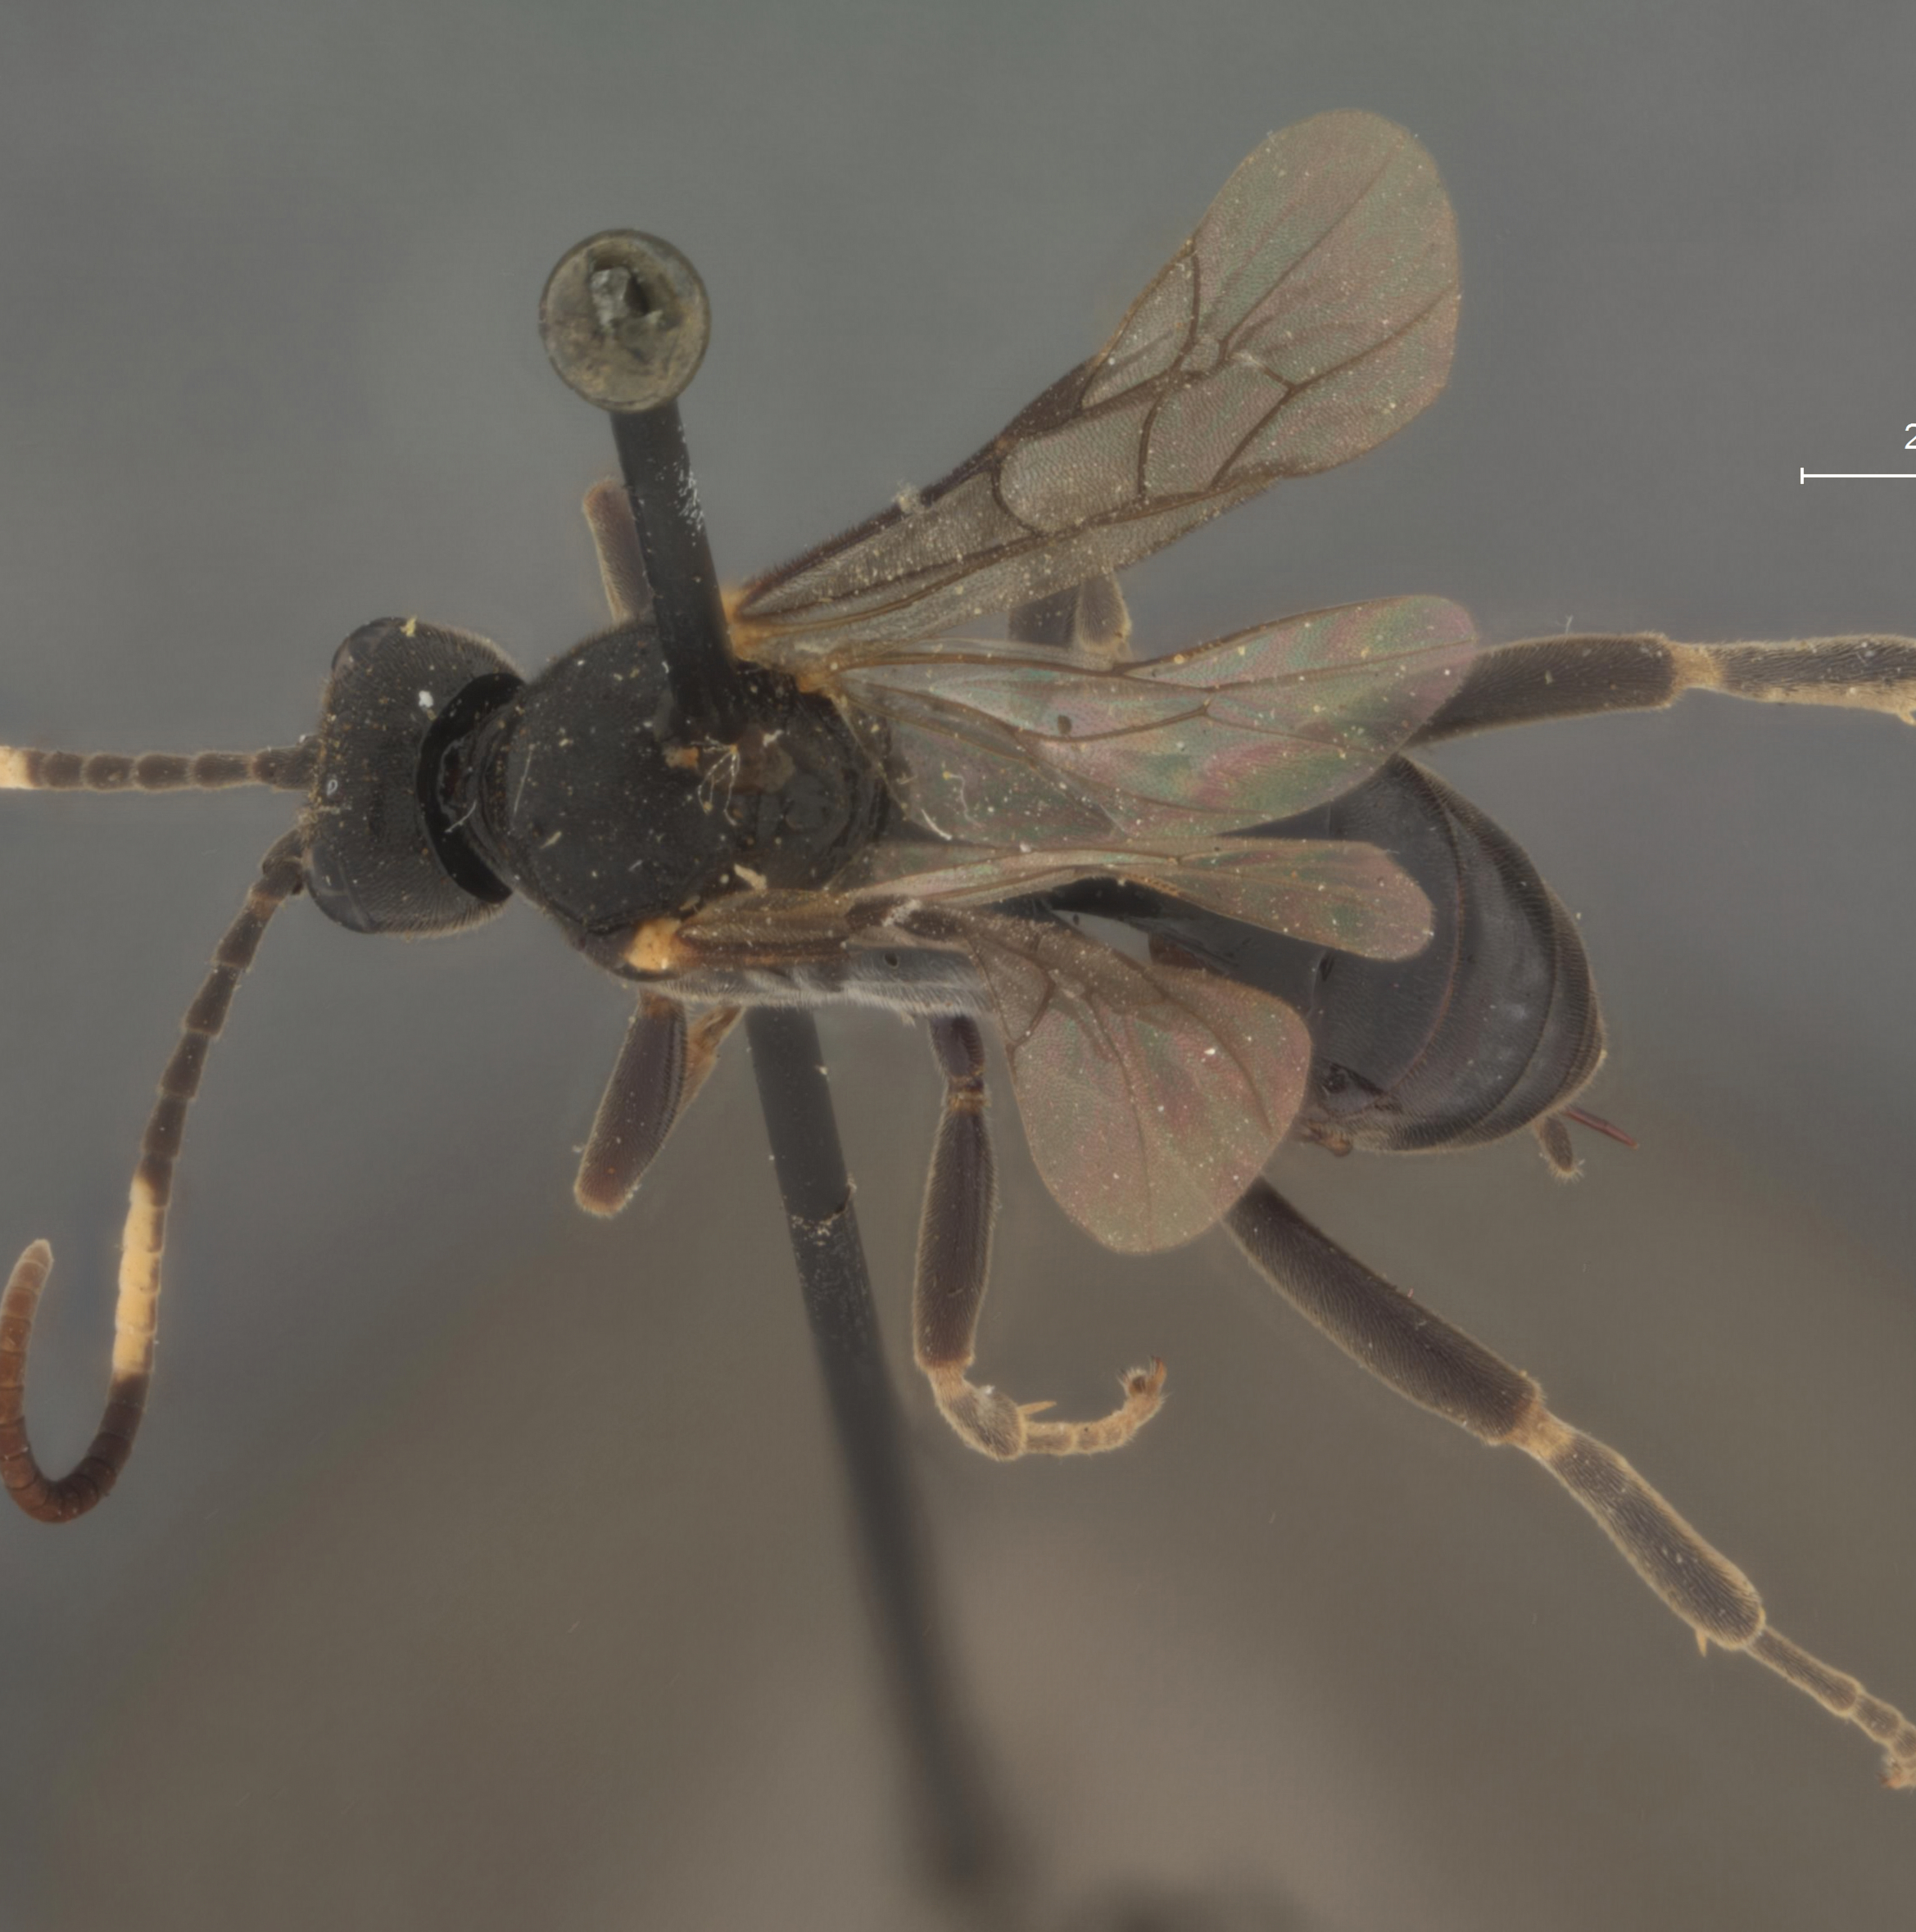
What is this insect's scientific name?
Pezoporus annulaticrus
